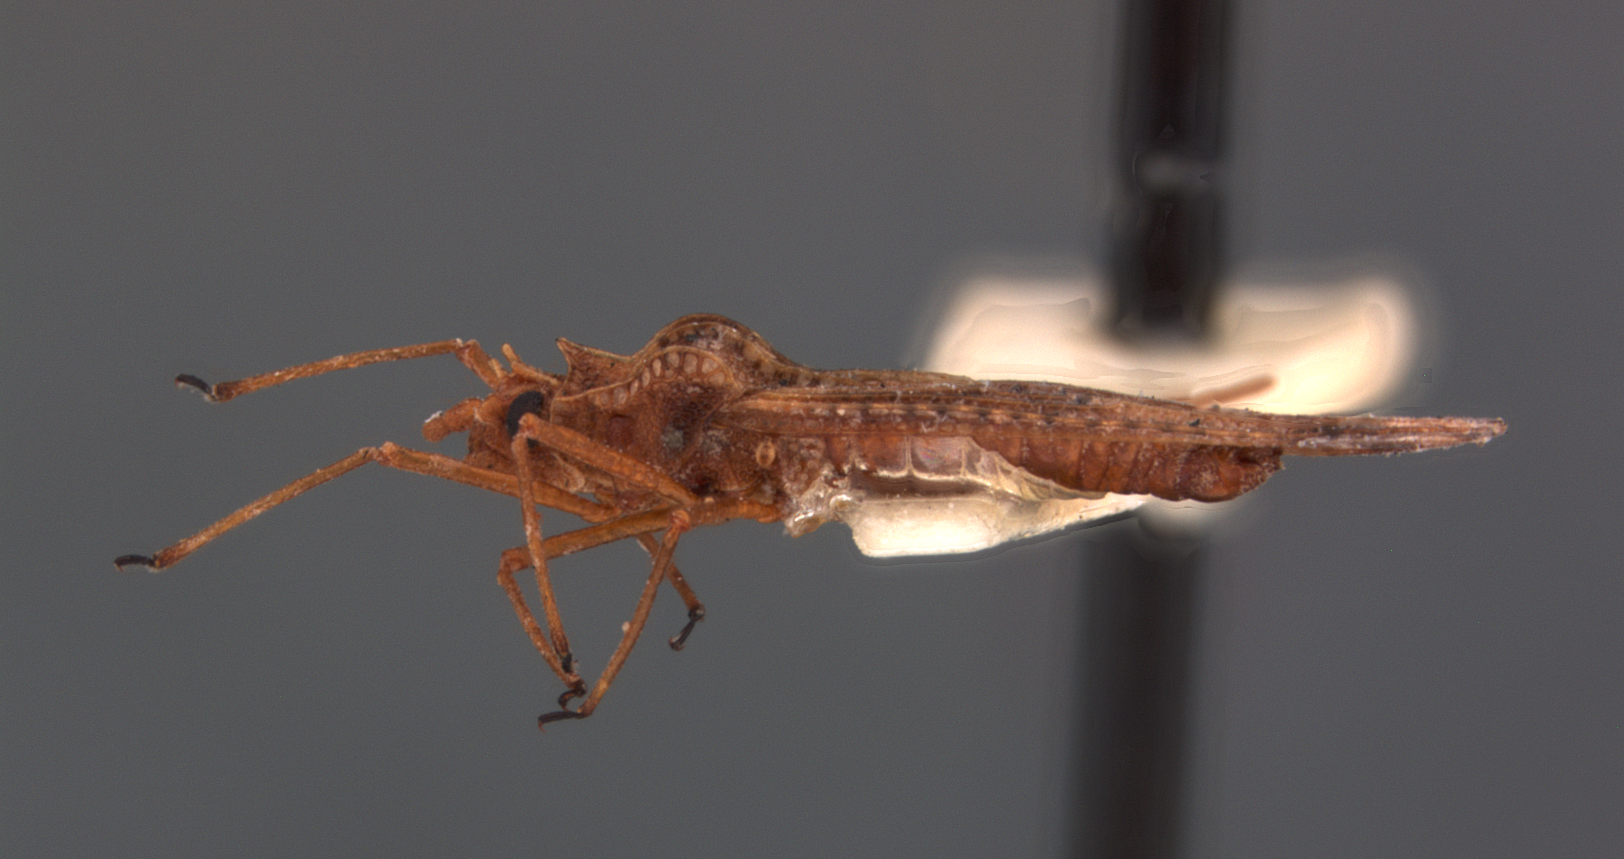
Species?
Teleonemia adelphe
